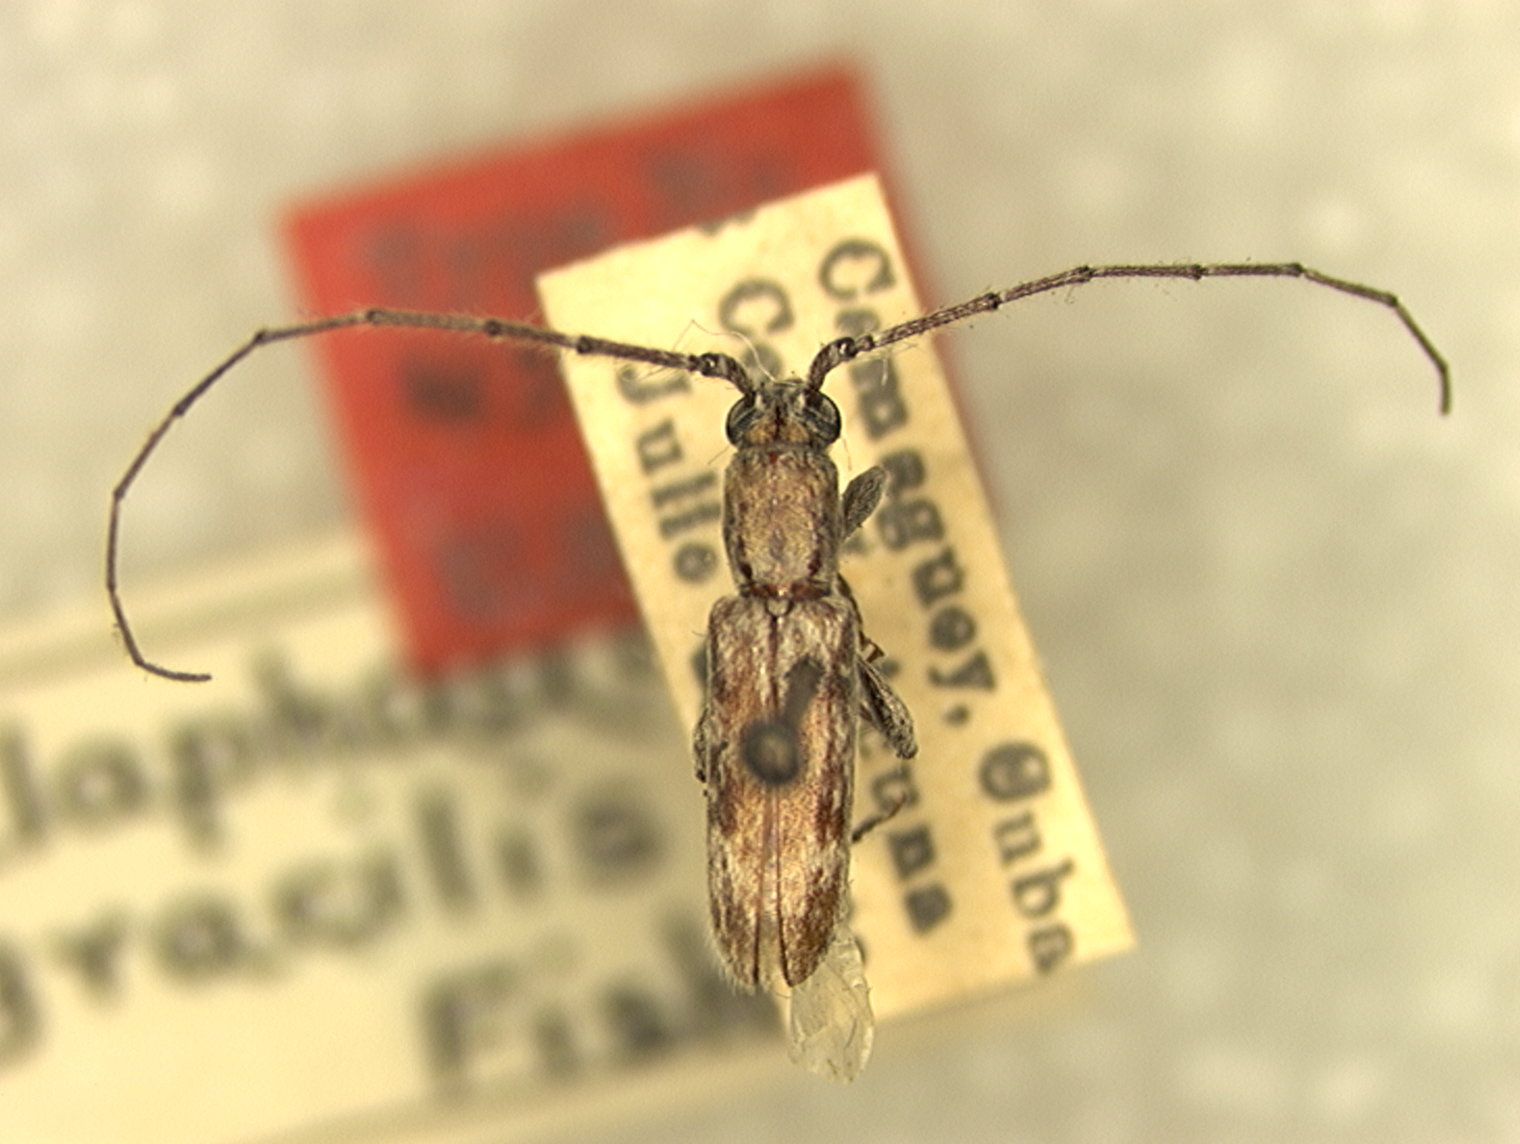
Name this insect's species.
Xeranoplium gracilis (also Elaphidion gracilis)
